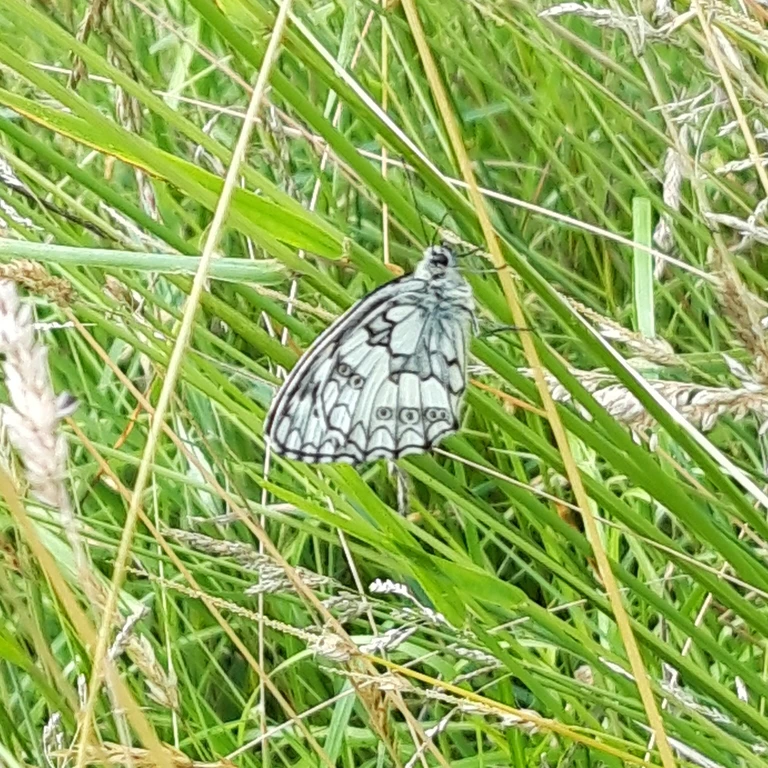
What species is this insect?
Melanargia galathea
